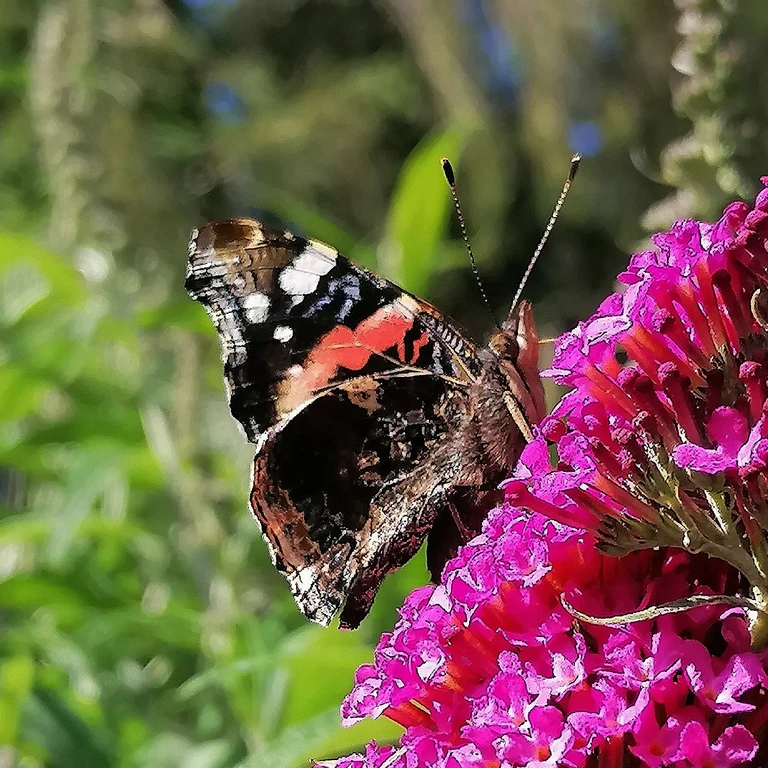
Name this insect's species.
Vanessa atalanta
